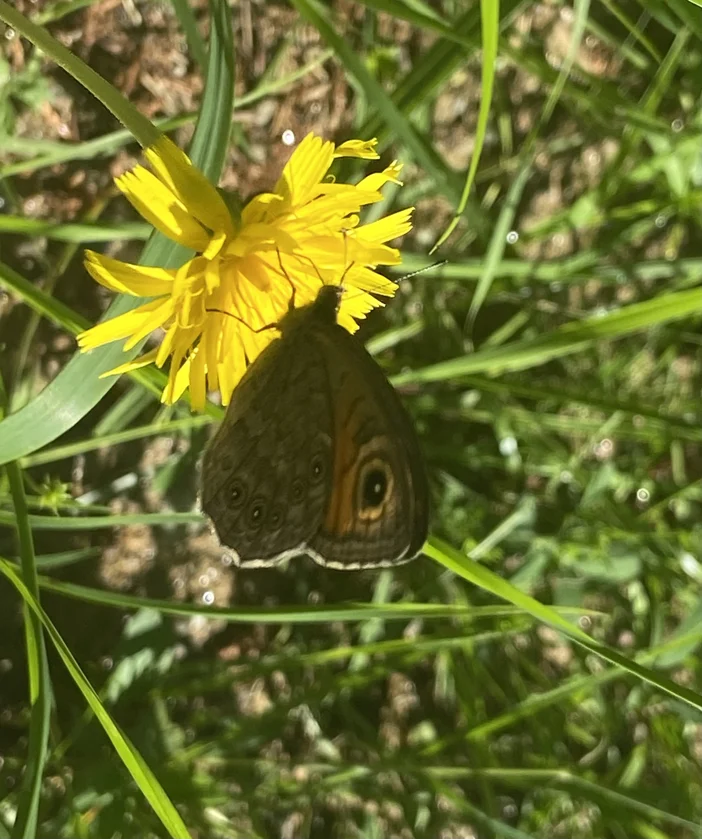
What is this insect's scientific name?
Lasiommata maera (also Pararge maera)
